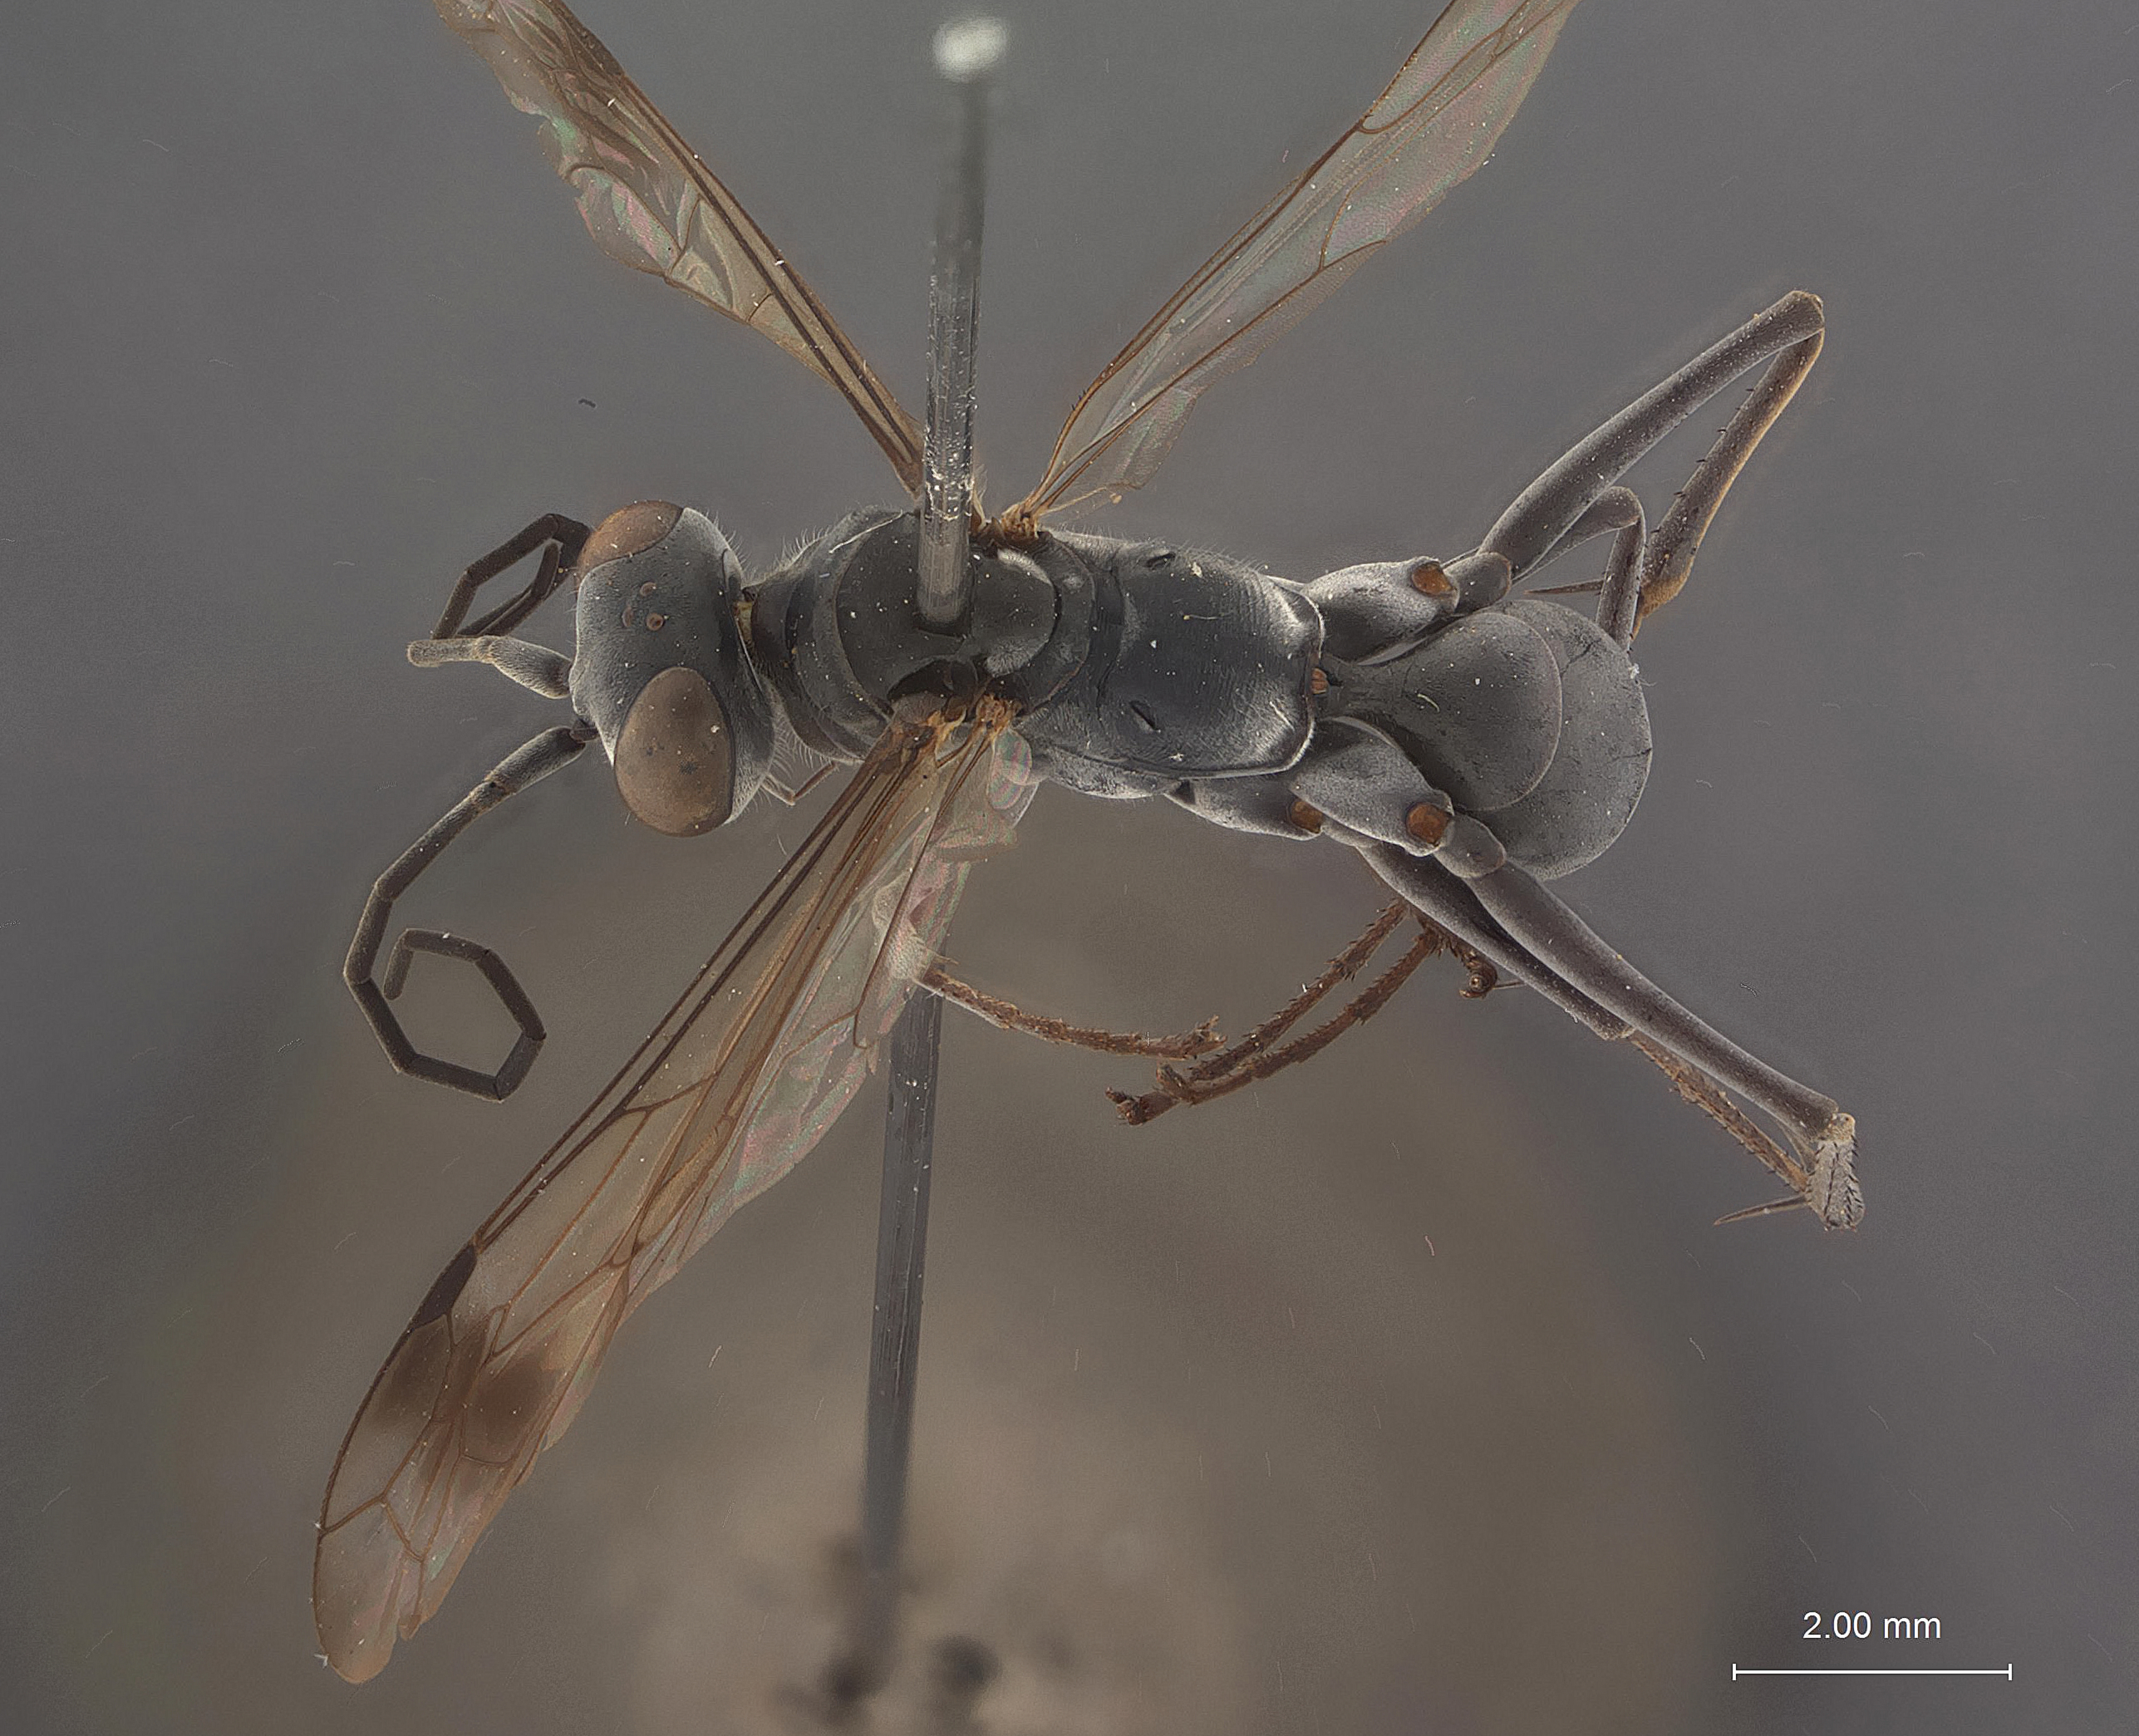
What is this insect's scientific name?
Phanagenia taiwana
